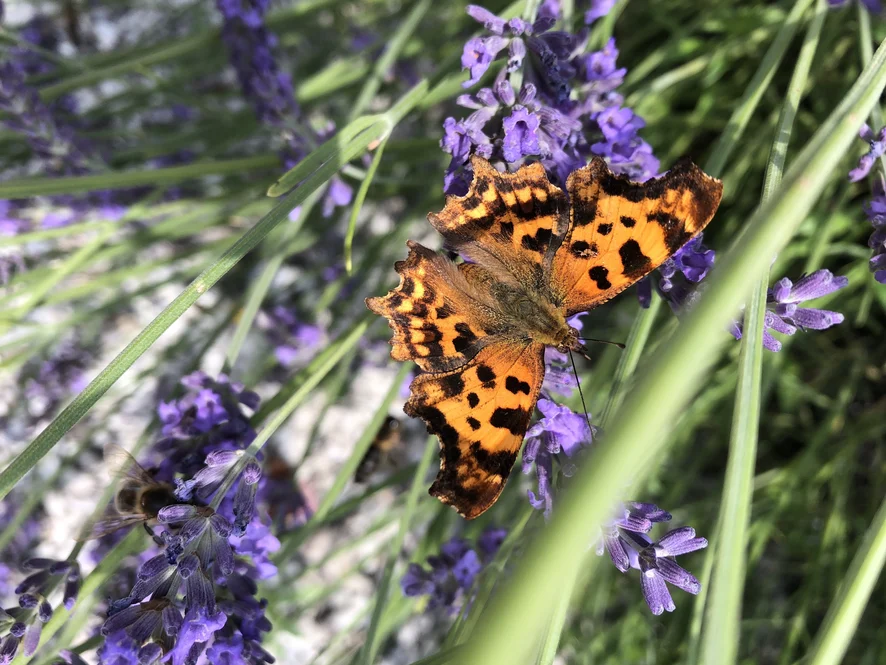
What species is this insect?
Polygonia c-album
